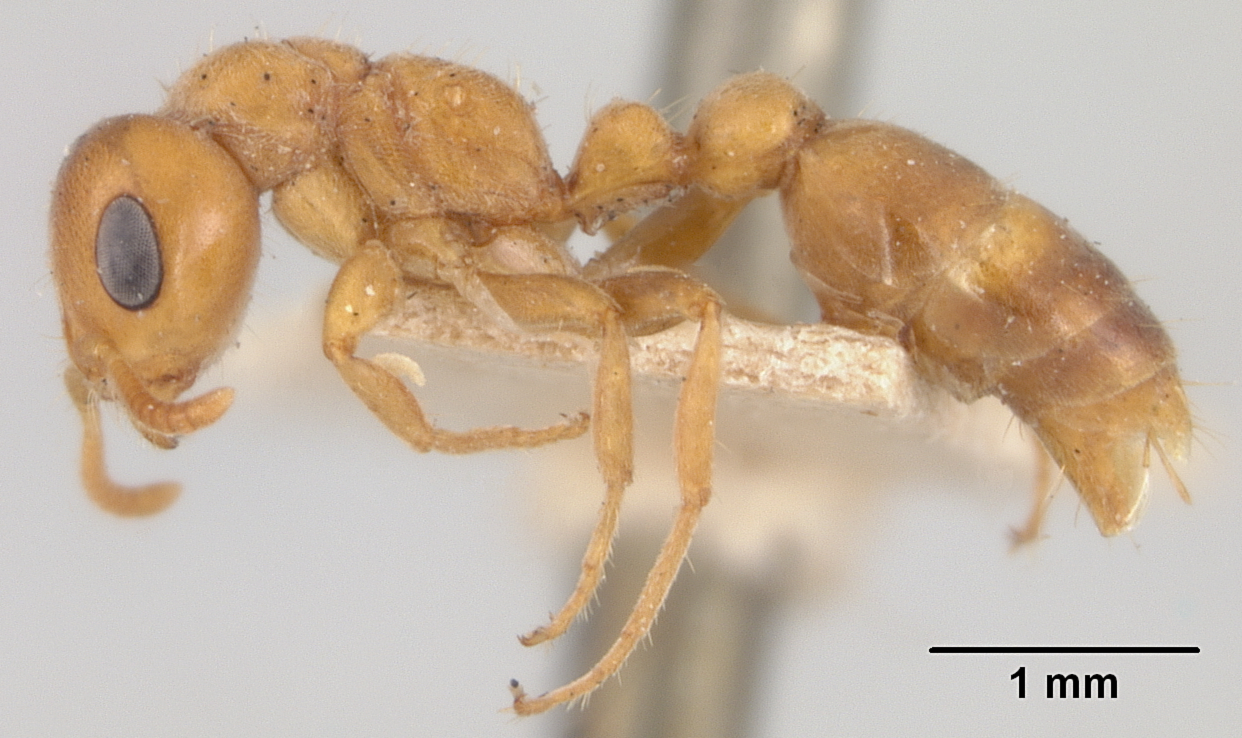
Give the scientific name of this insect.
Pseudomyrma arborissanctae
